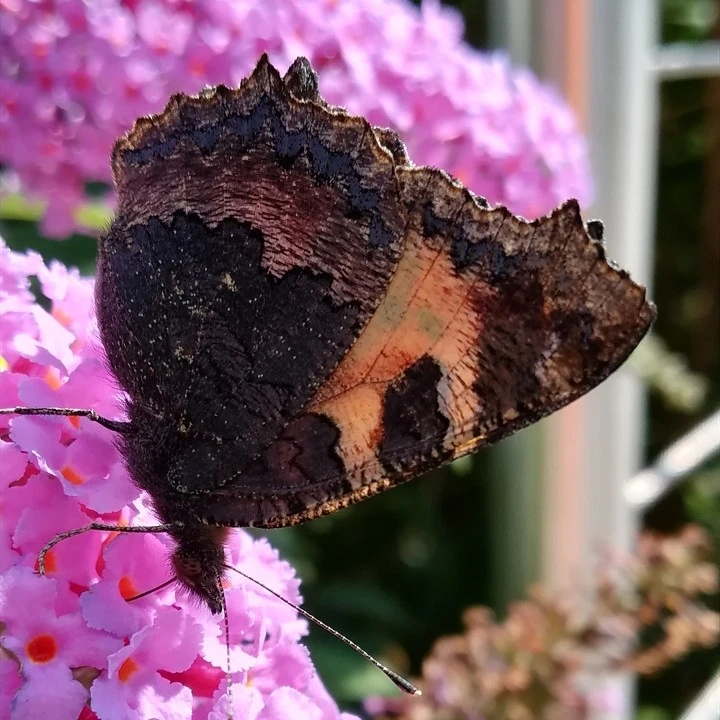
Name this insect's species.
Aglais urticae
